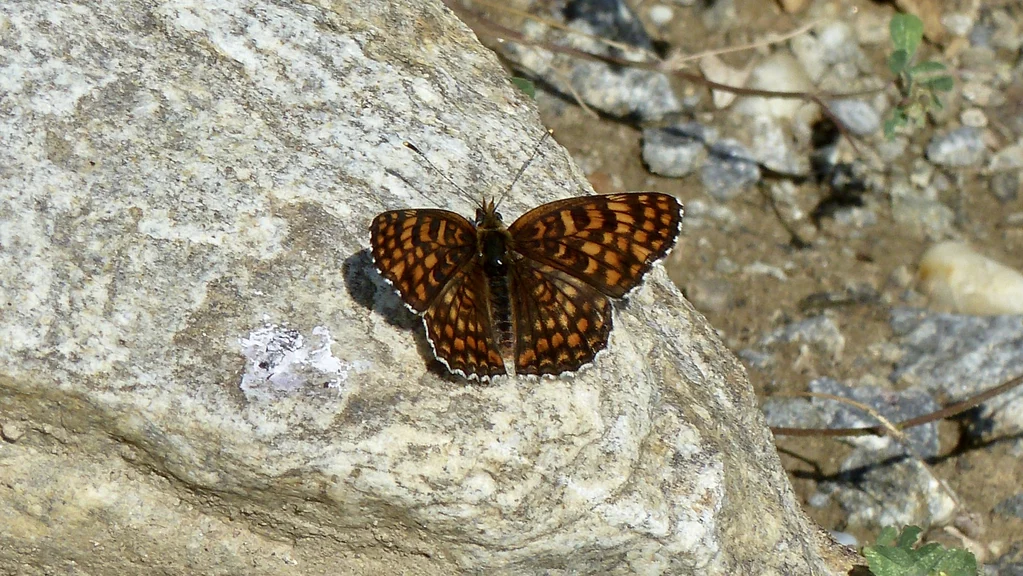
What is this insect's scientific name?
Melitaea phoebe
